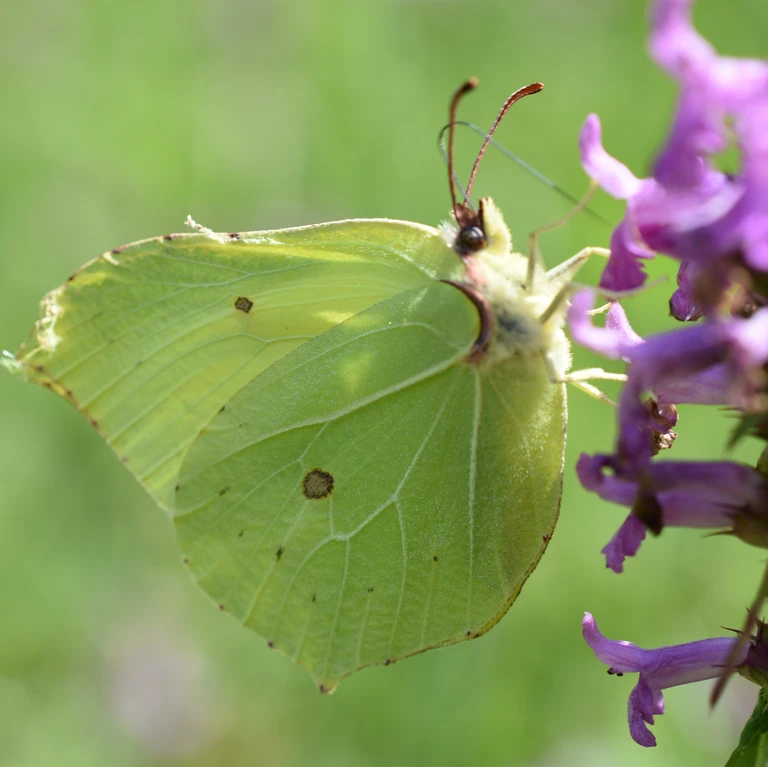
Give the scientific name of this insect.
Gonepteryx rhamni
